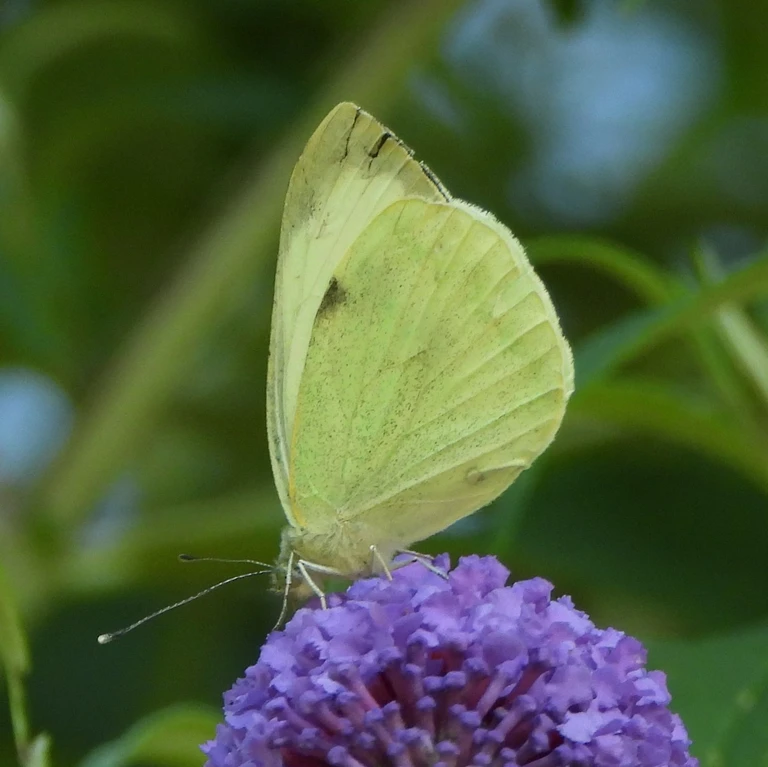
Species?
Pieris brassicae
